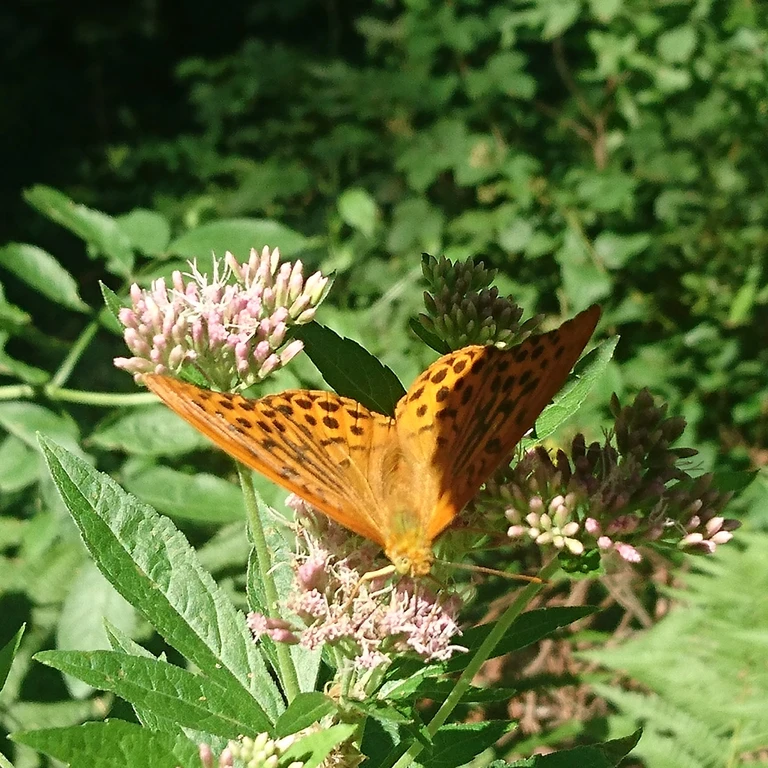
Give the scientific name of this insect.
Argynnis paphia
